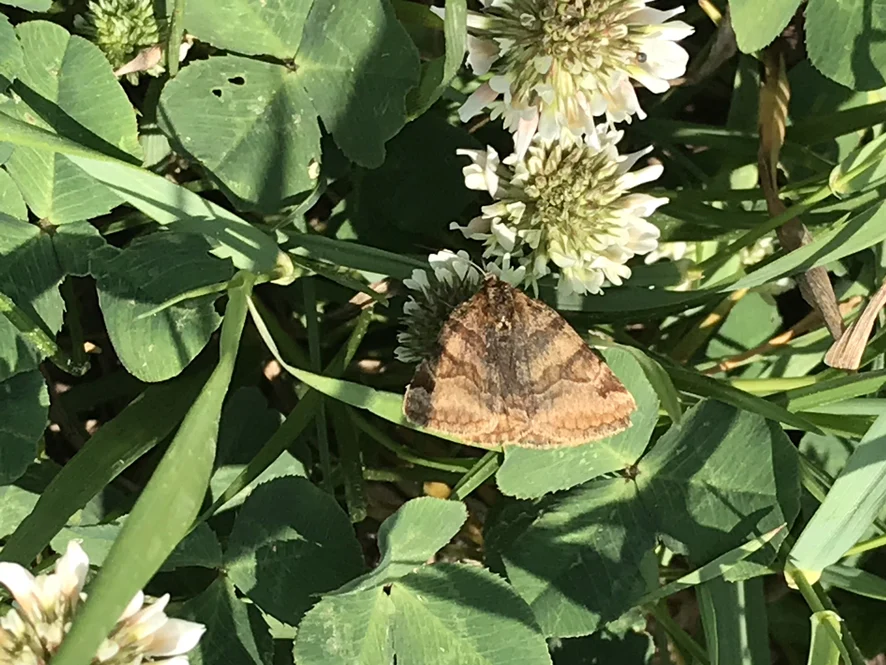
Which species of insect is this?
Euclidia glyphica
